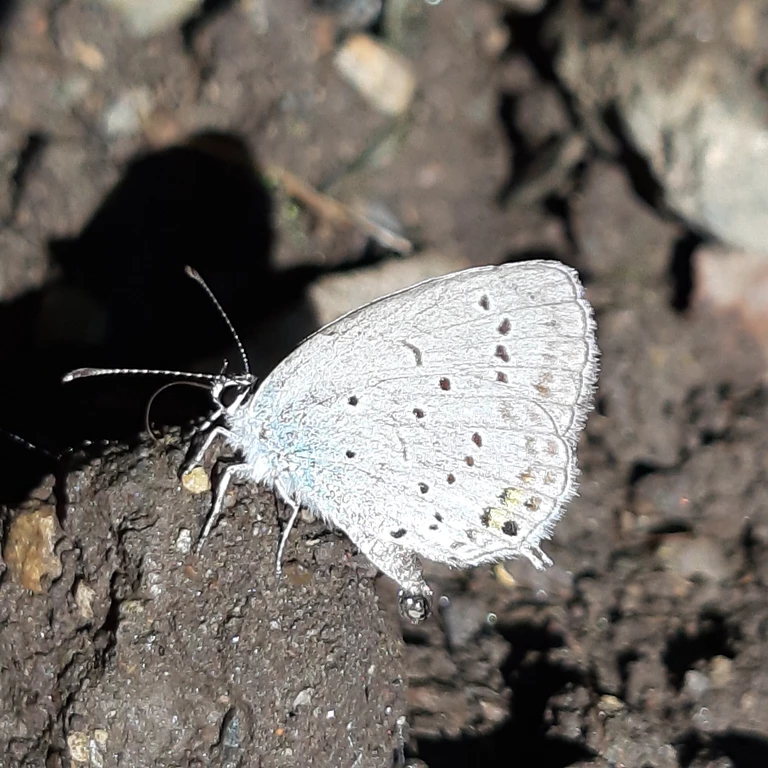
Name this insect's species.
Cupido argiades (also Elkalyce argiades)
